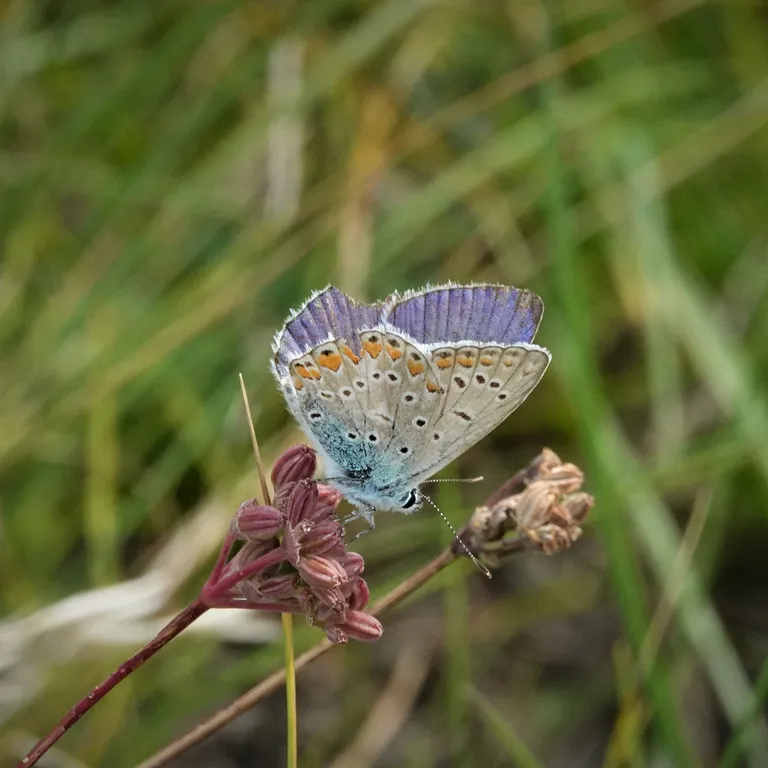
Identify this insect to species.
Polyommatus icarus
